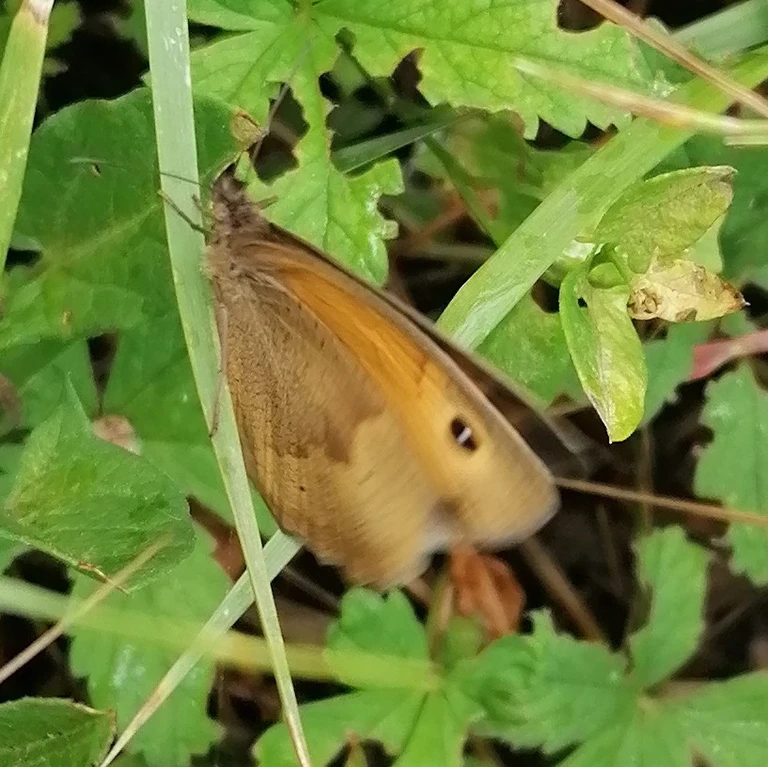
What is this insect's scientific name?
Maniola jurtina
